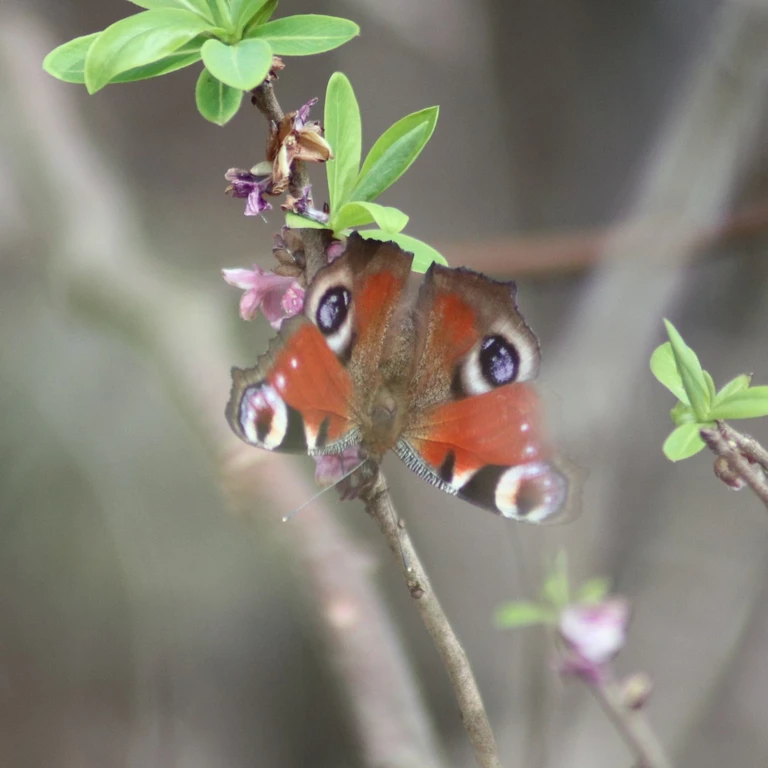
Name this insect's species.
Aglais io
